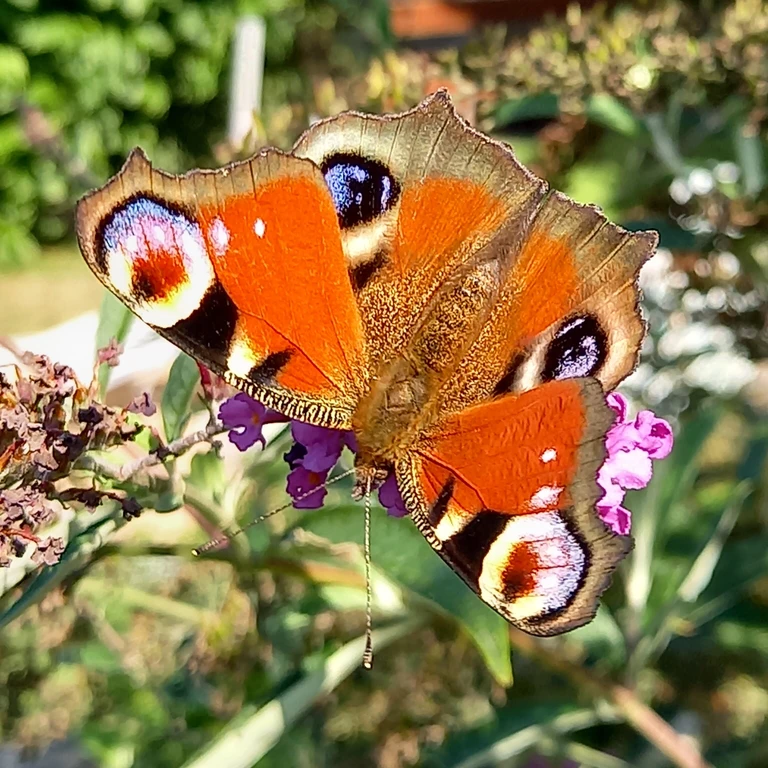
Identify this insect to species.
Aglais io
